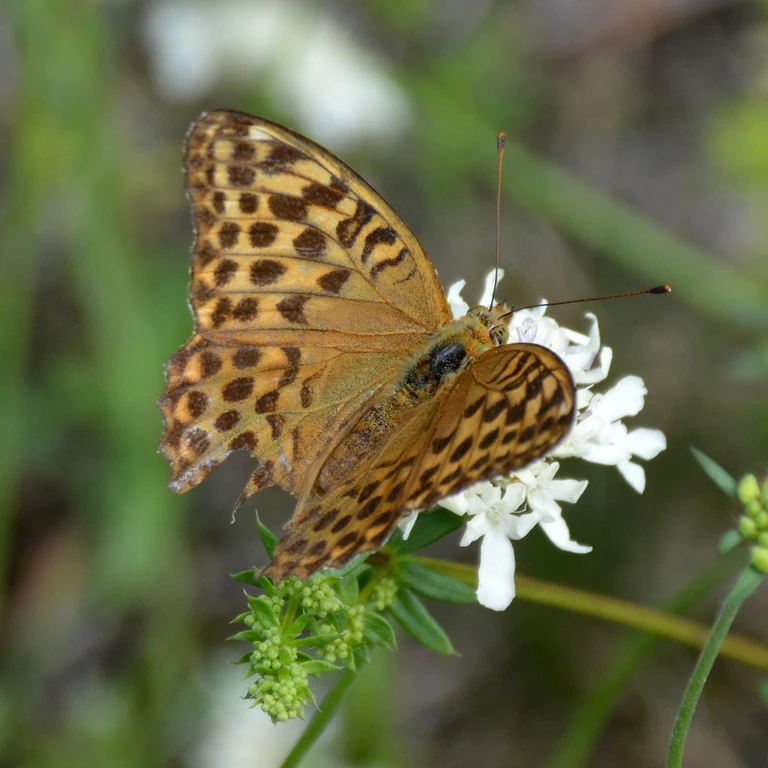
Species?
Argynnis paphia
